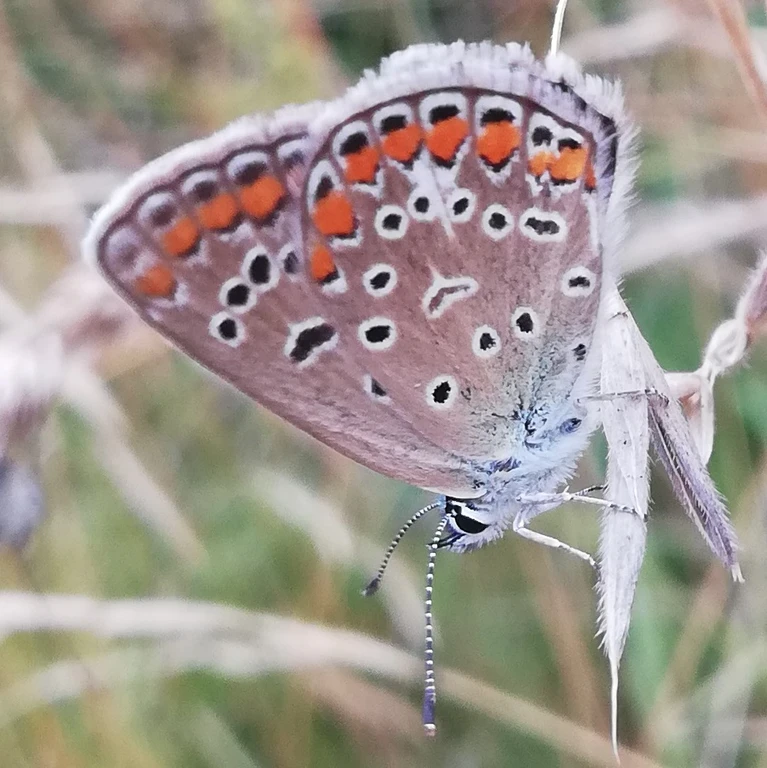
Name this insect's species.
Polyommatus icarus
